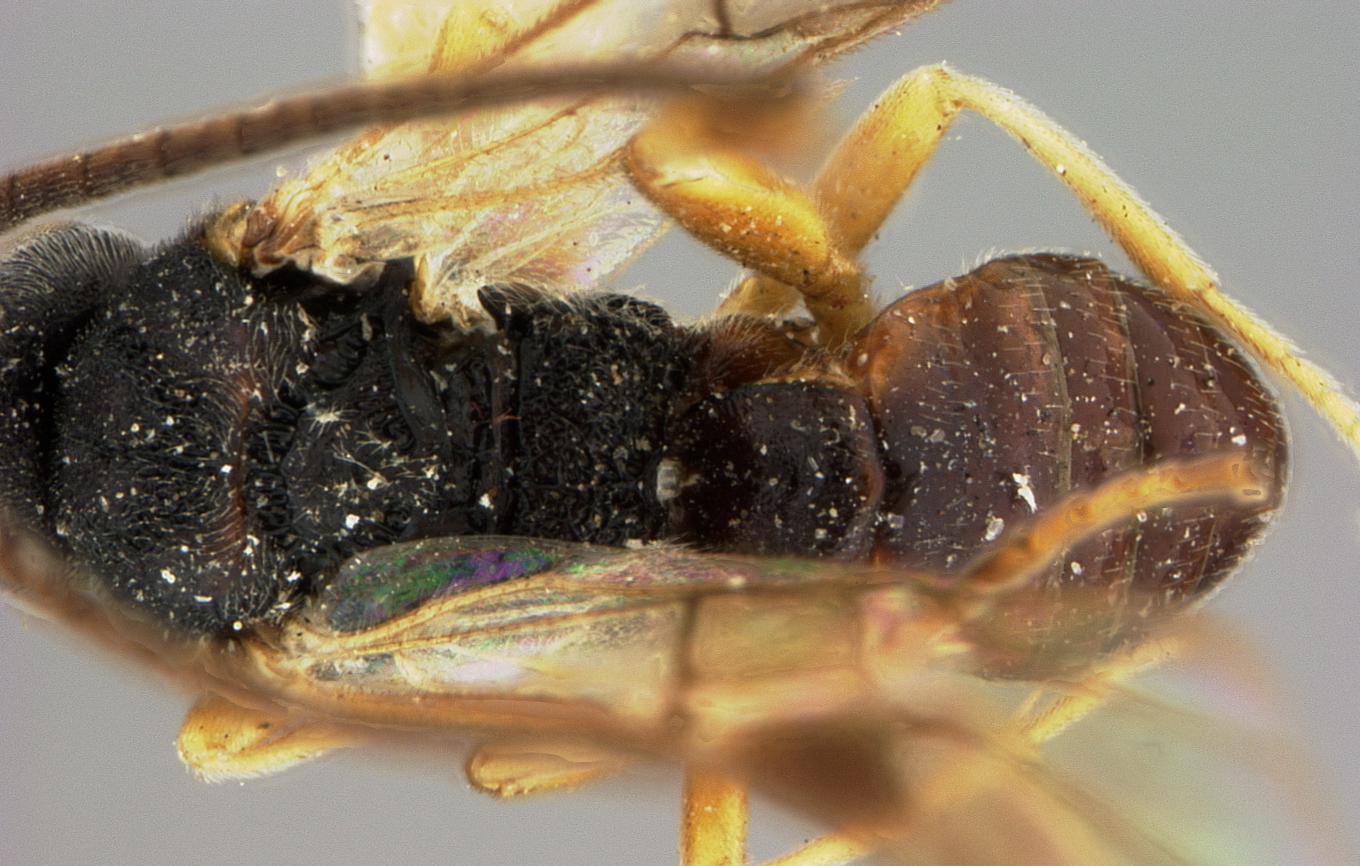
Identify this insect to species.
Microplitis hyphantriae
